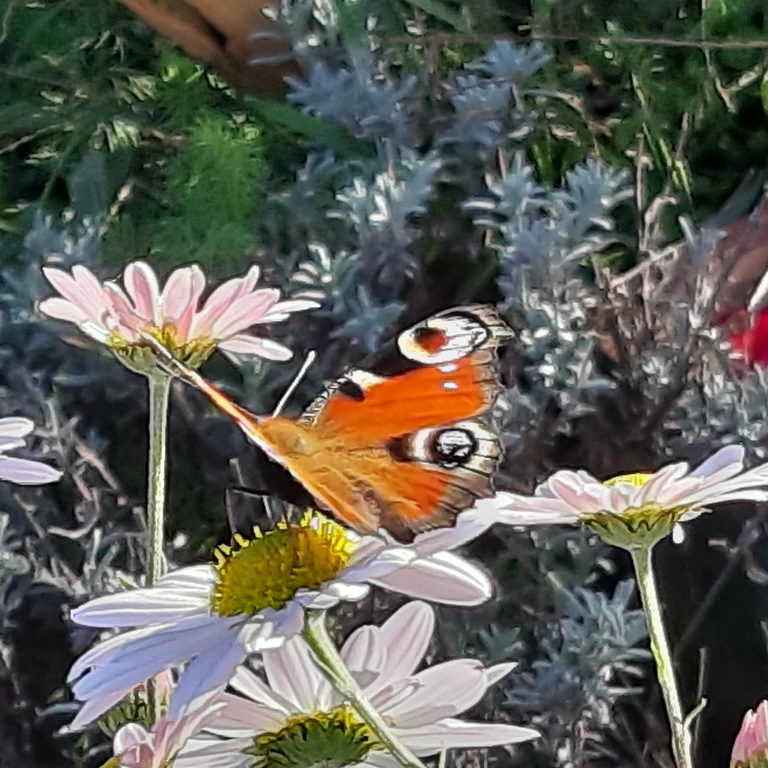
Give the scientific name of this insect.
Aglais io
